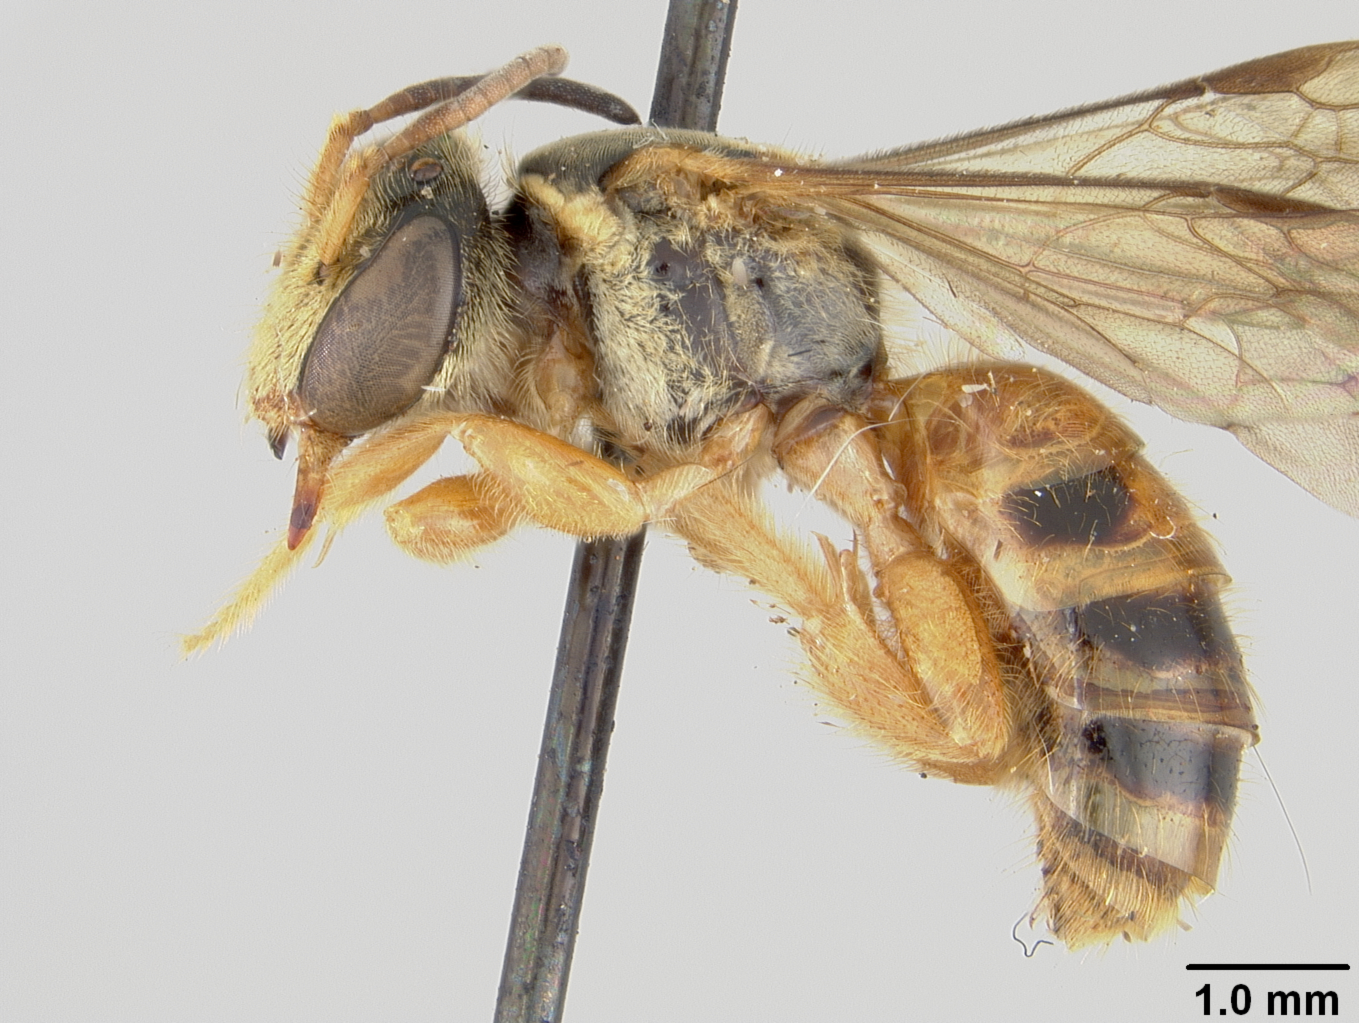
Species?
Nomia bantarica
